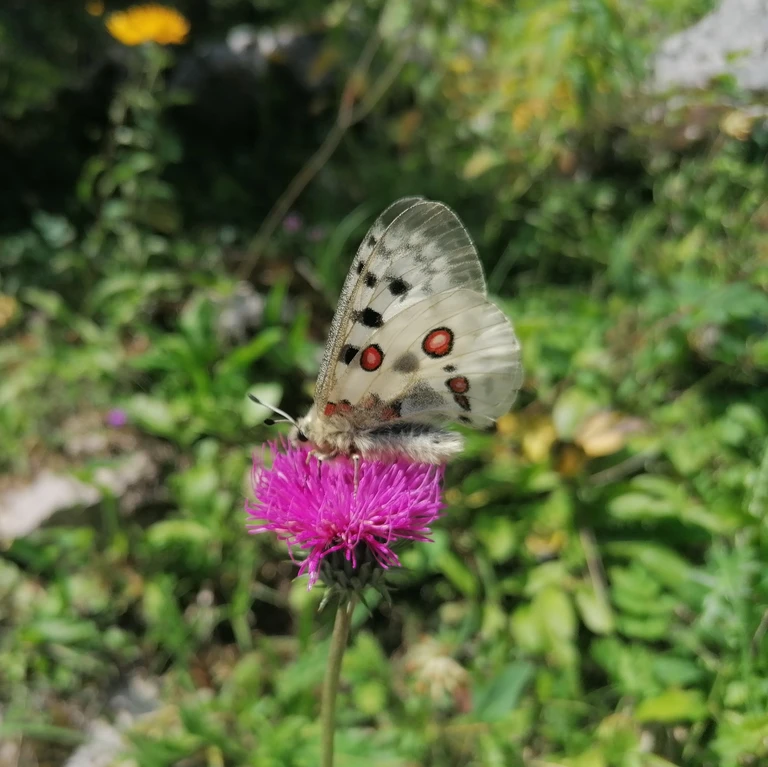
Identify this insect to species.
Parnassius apollo
